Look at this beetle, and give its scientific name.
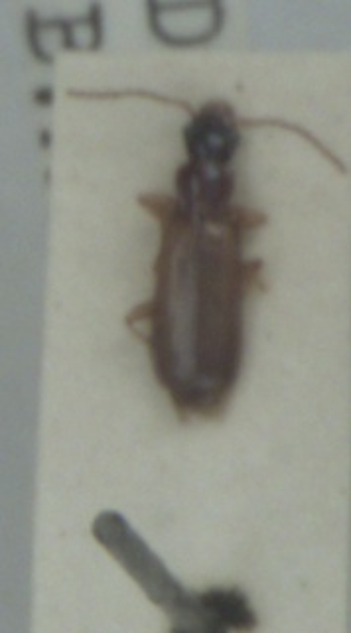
Paradromius linearis
